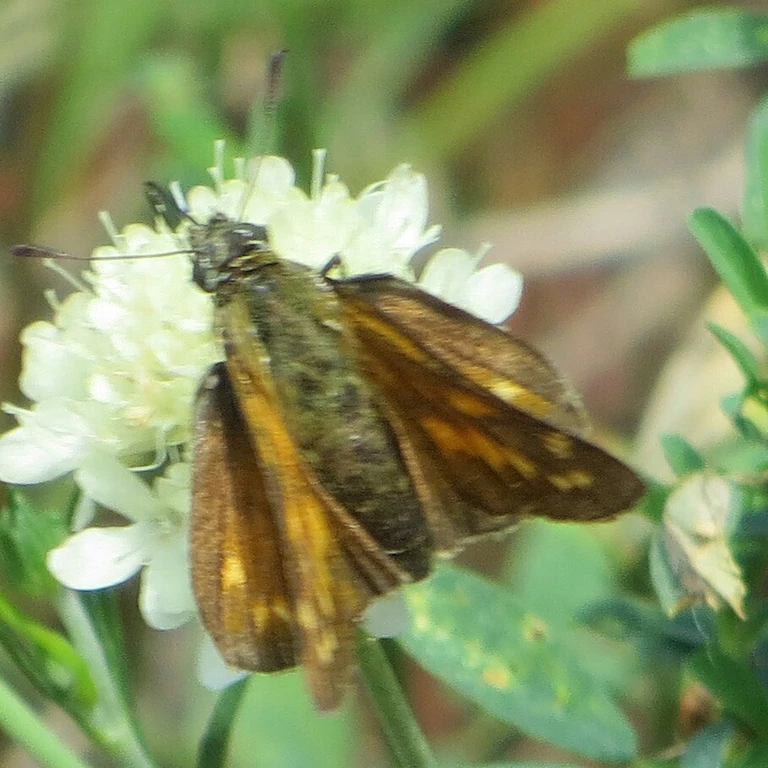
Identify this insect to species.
Ochlodes sylvanus (also Ochlodes venata)
